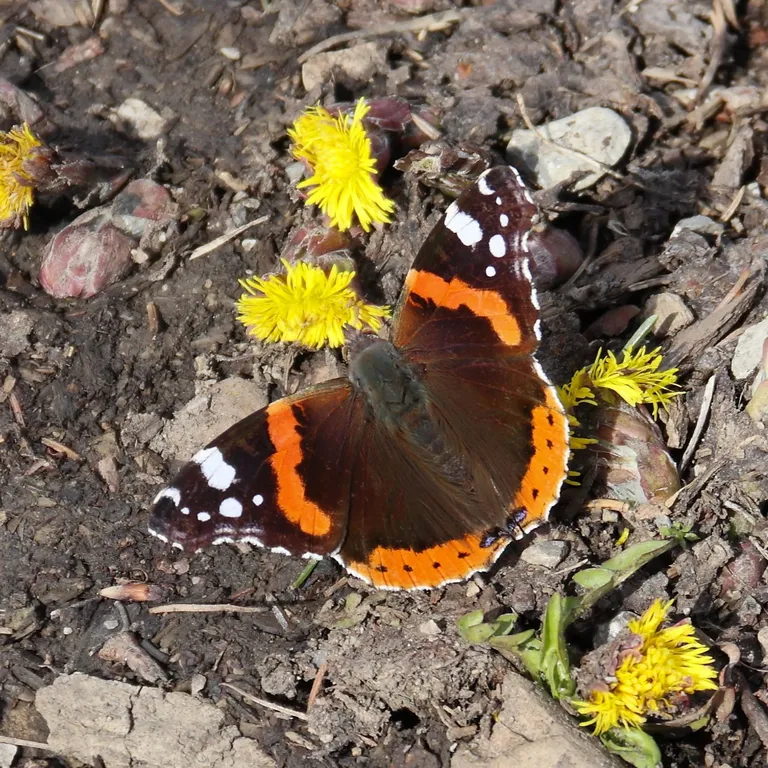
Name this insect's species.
Vanessa atalanta
